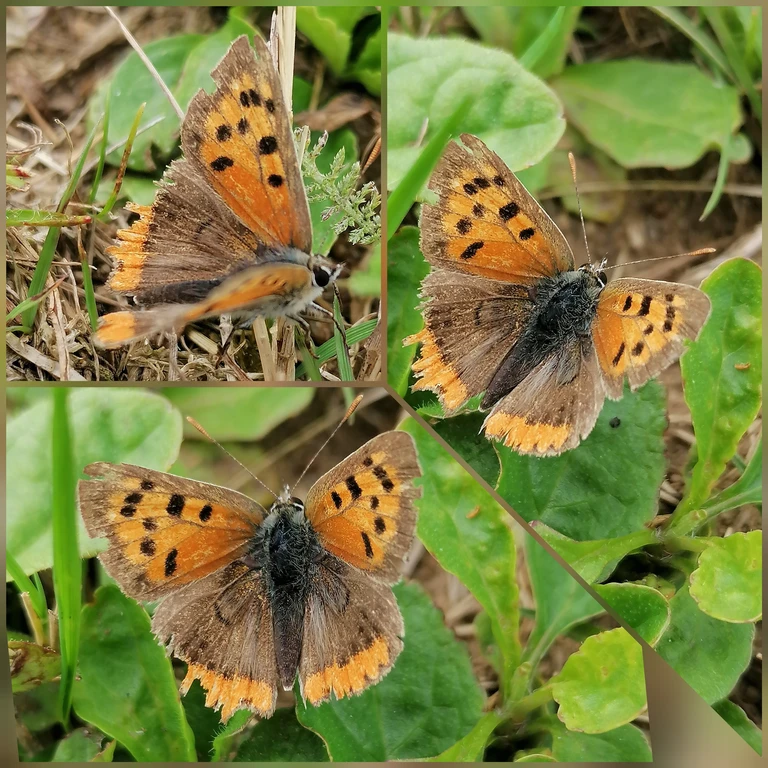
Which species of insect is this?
Lycaena phlaeas
